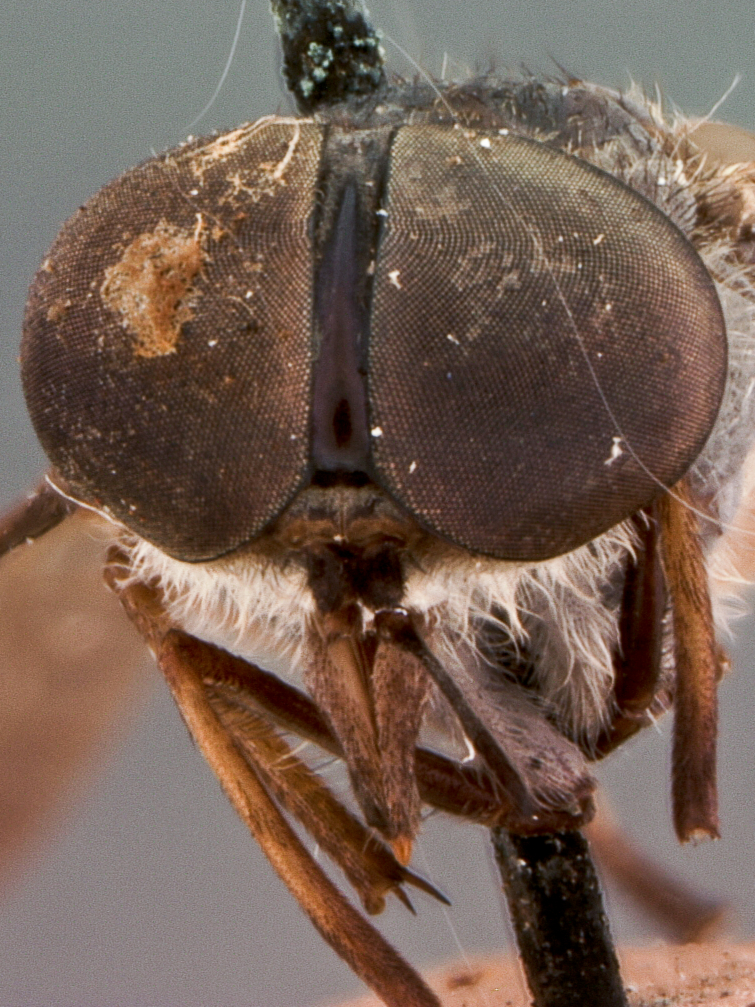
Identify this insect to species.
Tabanus provocans
